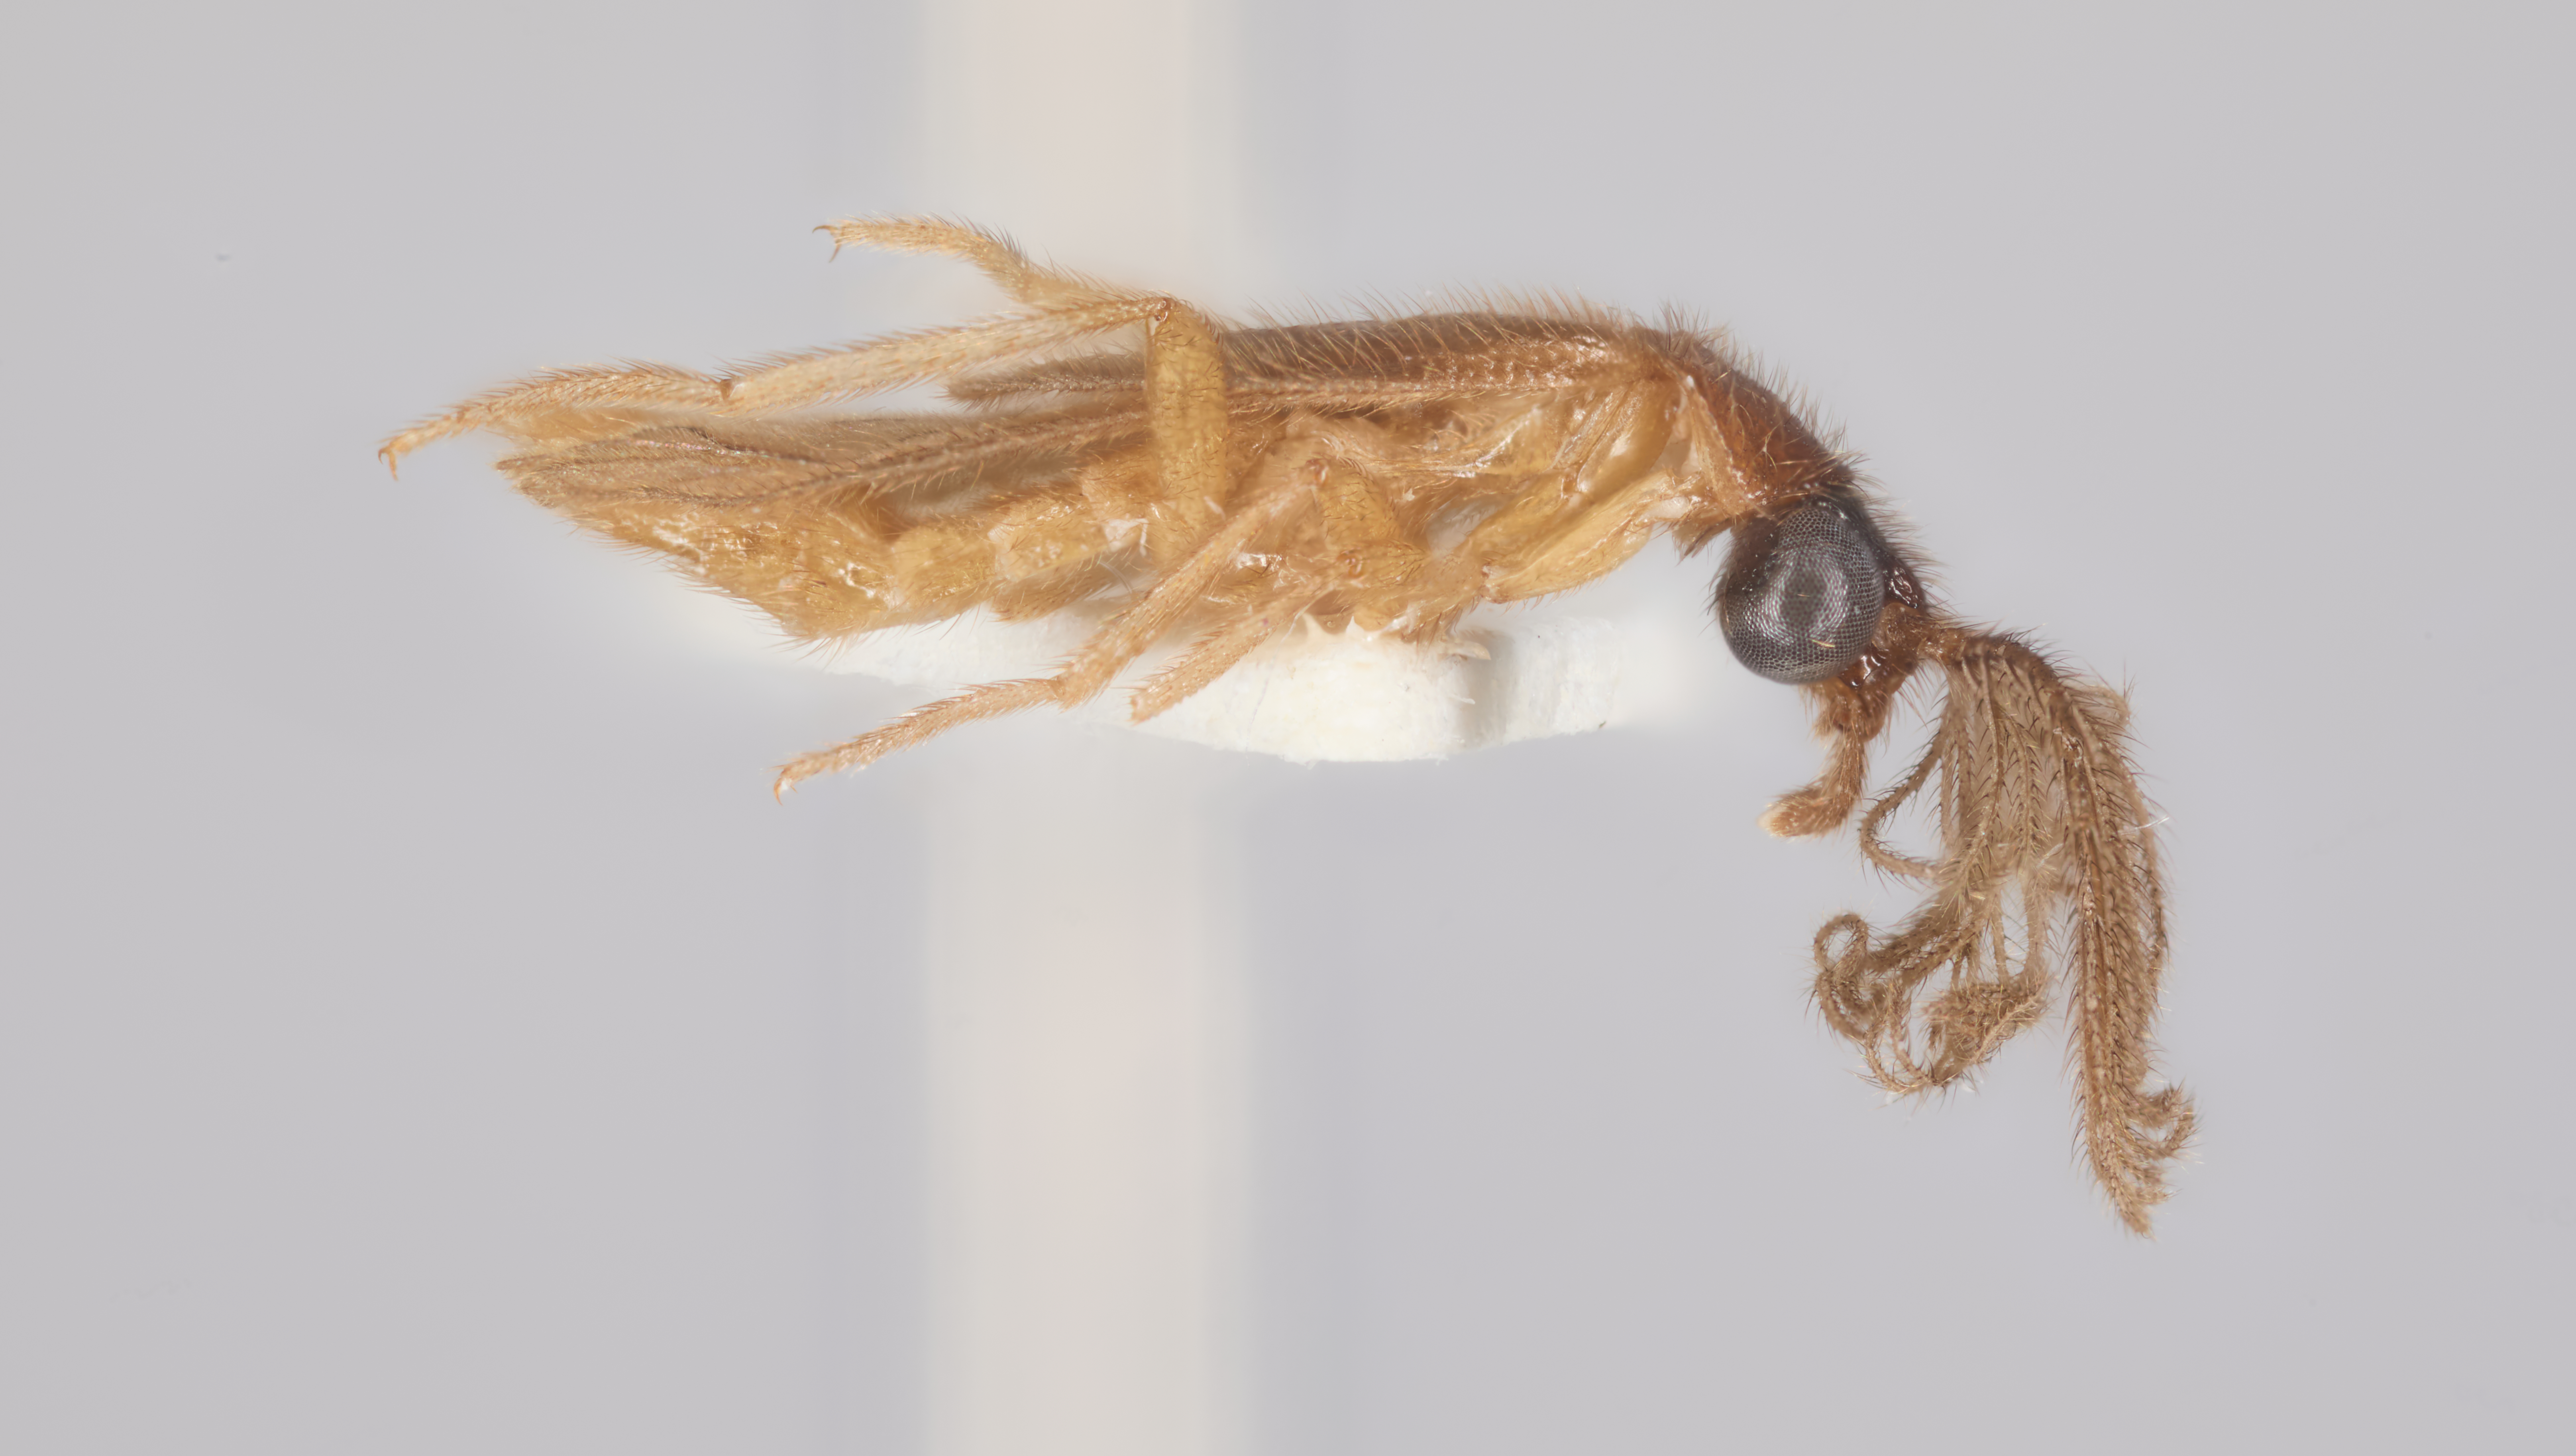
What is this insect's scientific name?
Howdenia robusta
